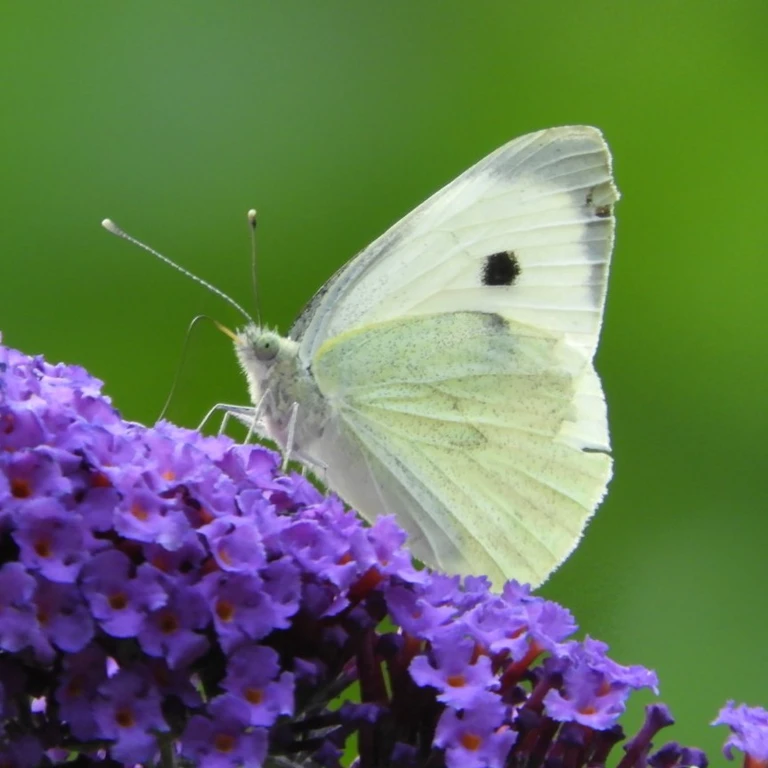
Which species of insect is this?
Pieris brassicae
